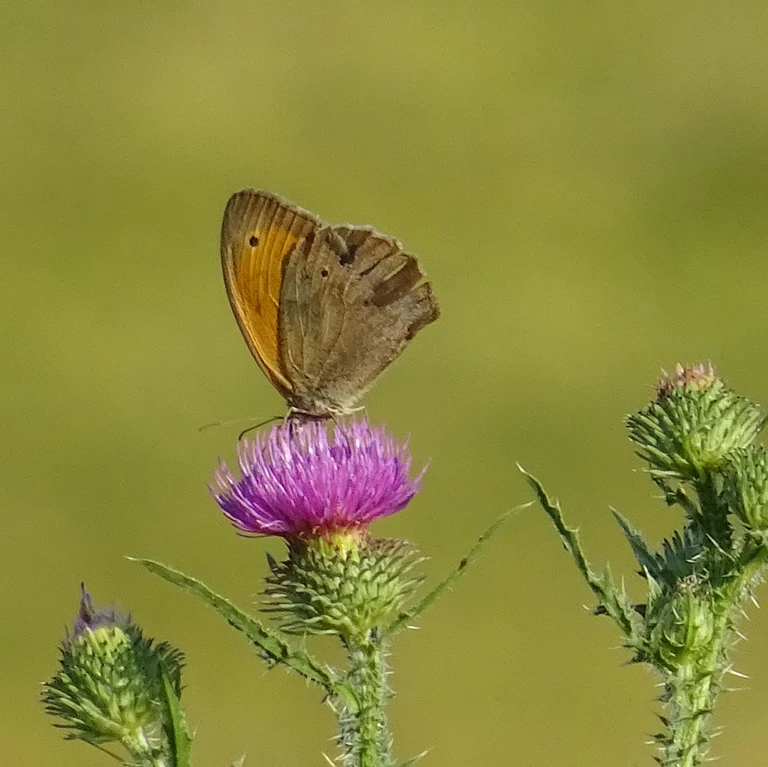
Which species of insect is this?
Maniola jurtina
